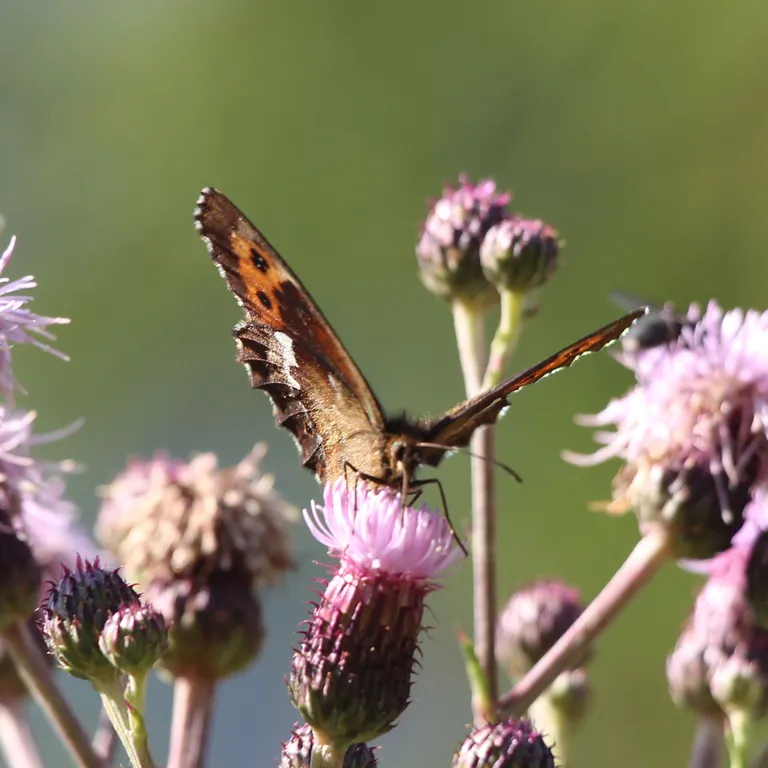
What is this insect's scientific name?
Erebia ligea
